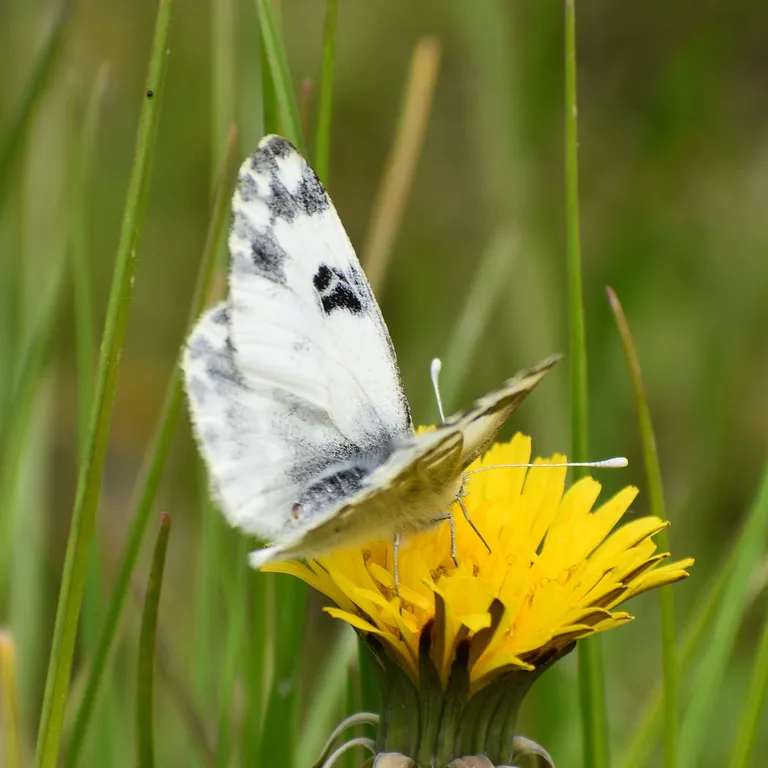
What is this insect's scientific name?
Pontia edusa
